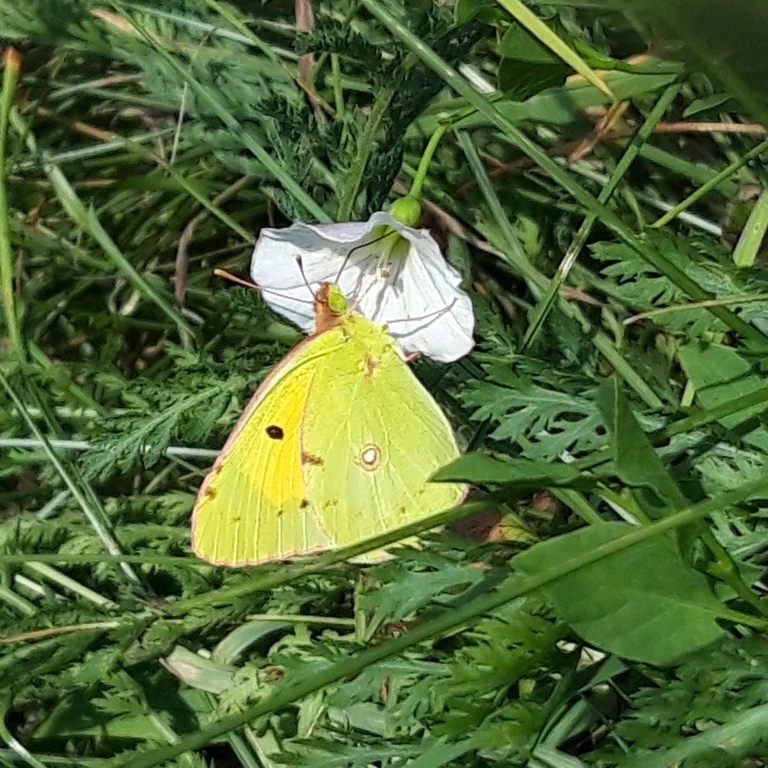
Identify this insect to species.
Colias croceus
